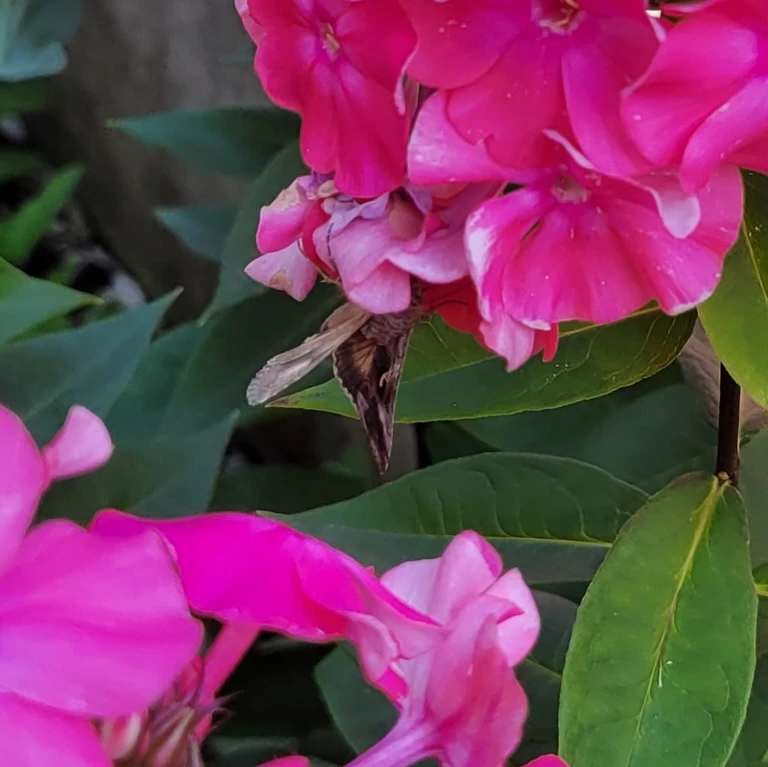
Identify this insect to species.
Autographa gamma
